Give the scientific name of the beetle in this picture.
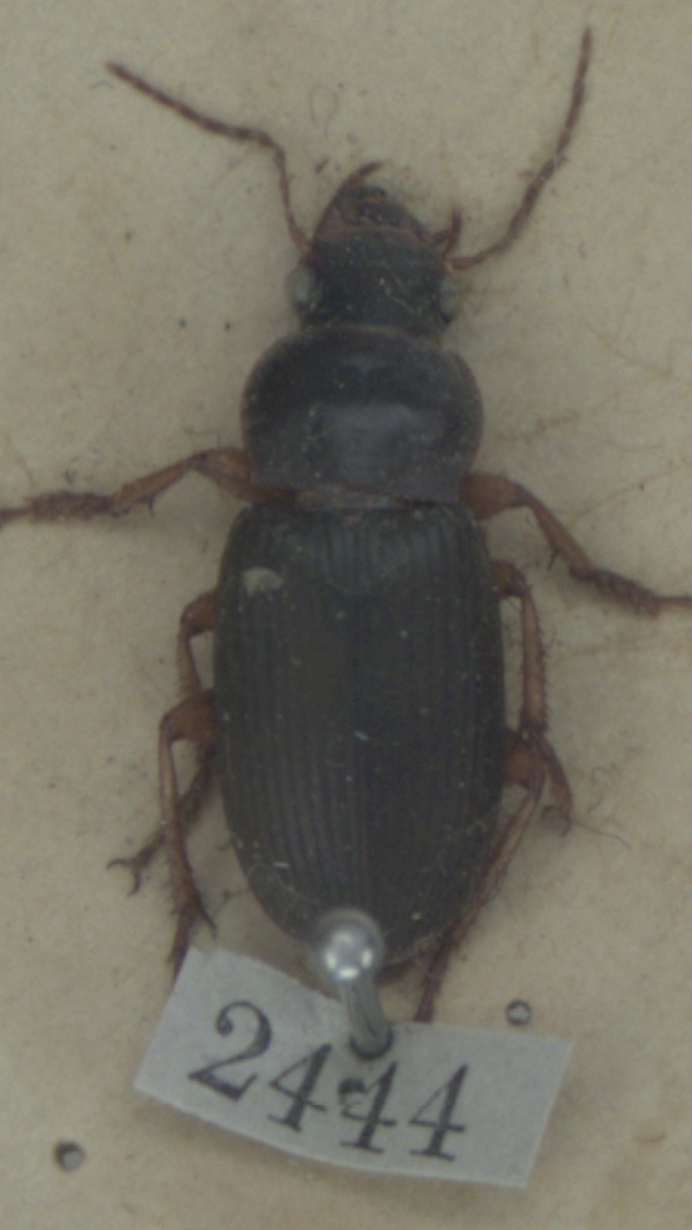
Harpalus rufipes
